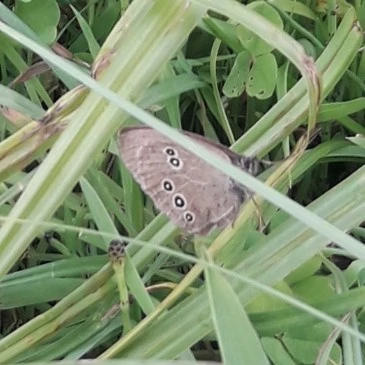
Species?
Aphantopus hyperantus
